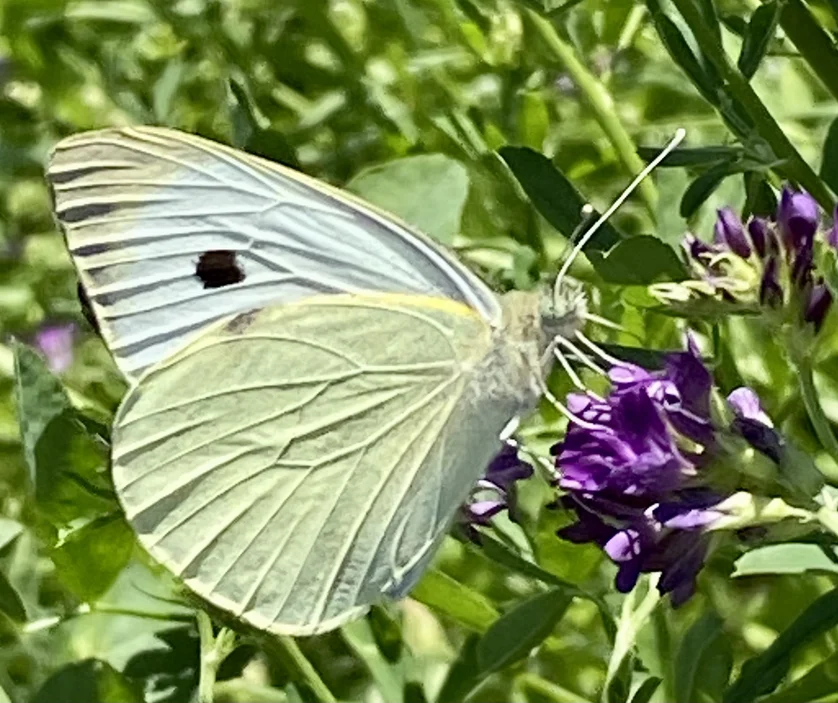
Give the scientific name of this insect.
Pieris brassicae
